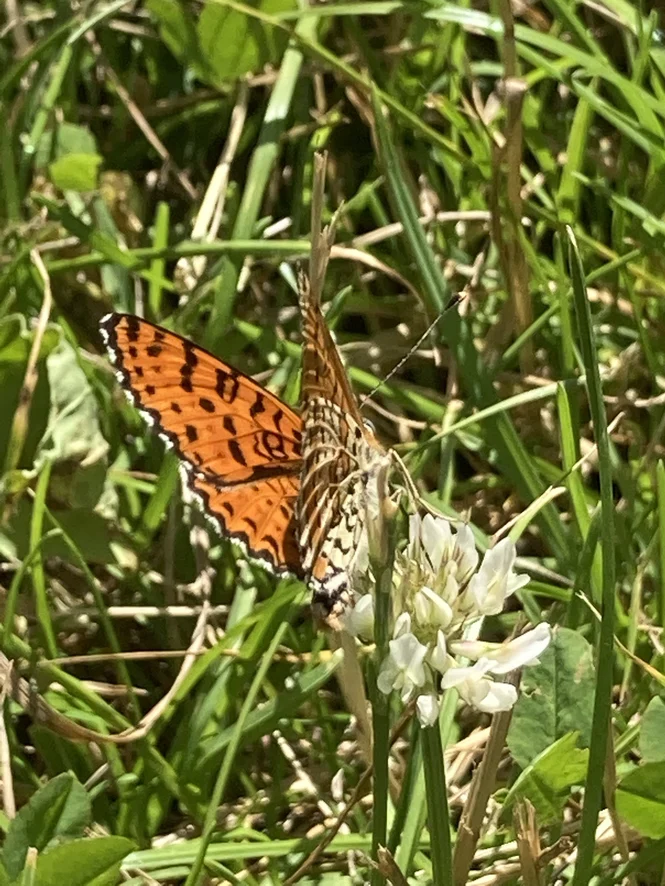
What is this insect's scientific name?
Melitaea didyma
